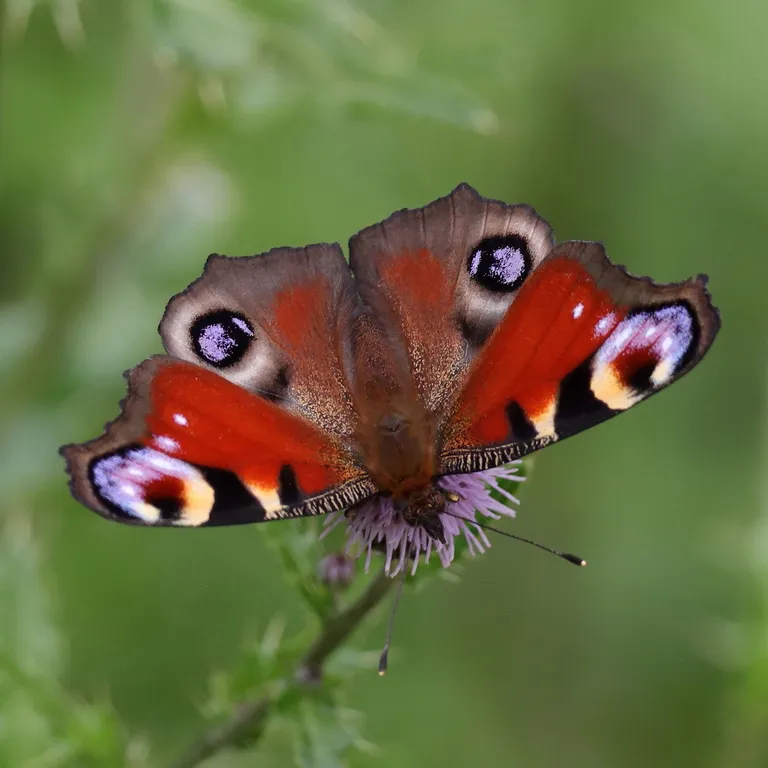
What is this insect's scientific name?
Aglais io
